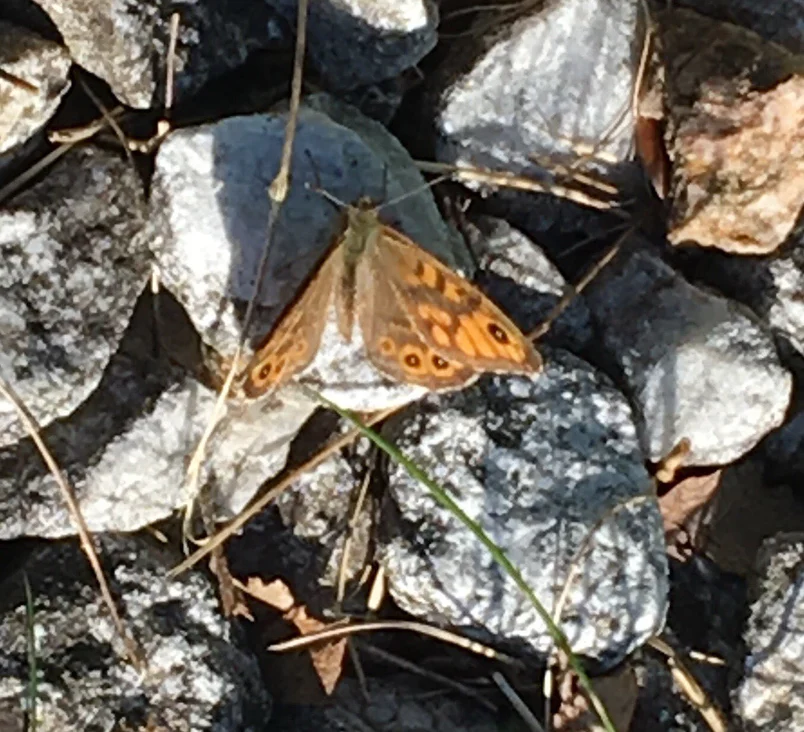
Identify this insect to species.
Lasiommata megera (also Pararge megera)
